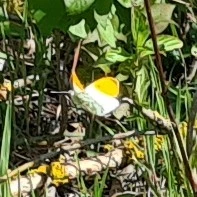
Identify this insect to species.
Anthocharis cardamines
